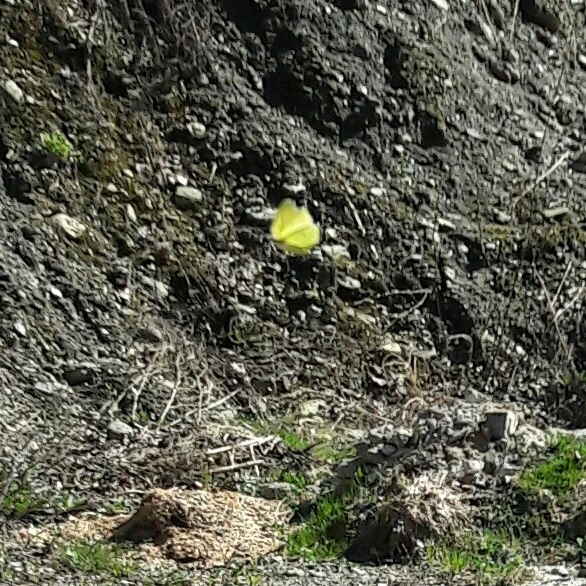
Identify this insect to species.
Gonepteryx rhamni
